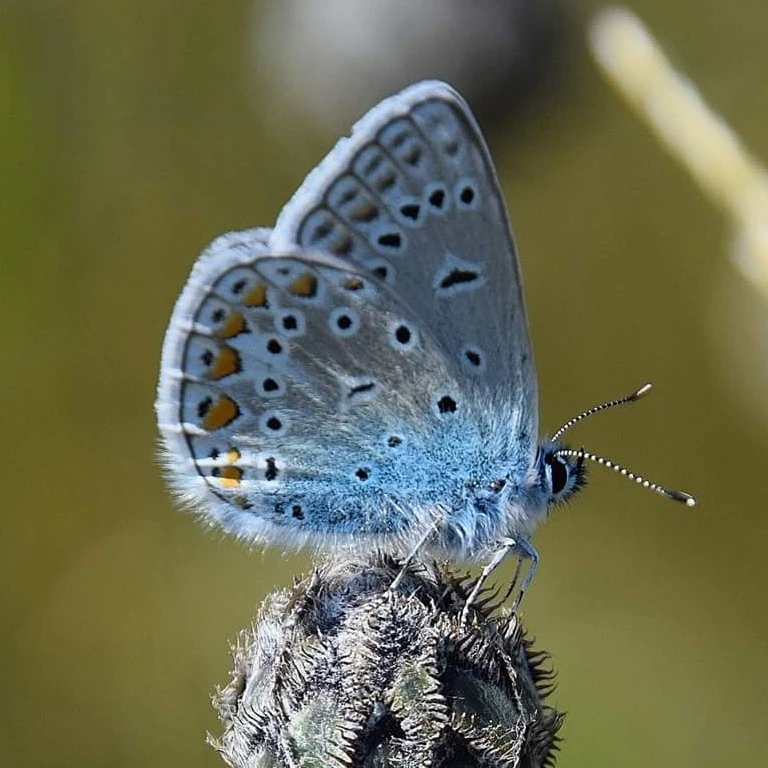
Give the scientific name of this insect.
Polyommatus icarus
